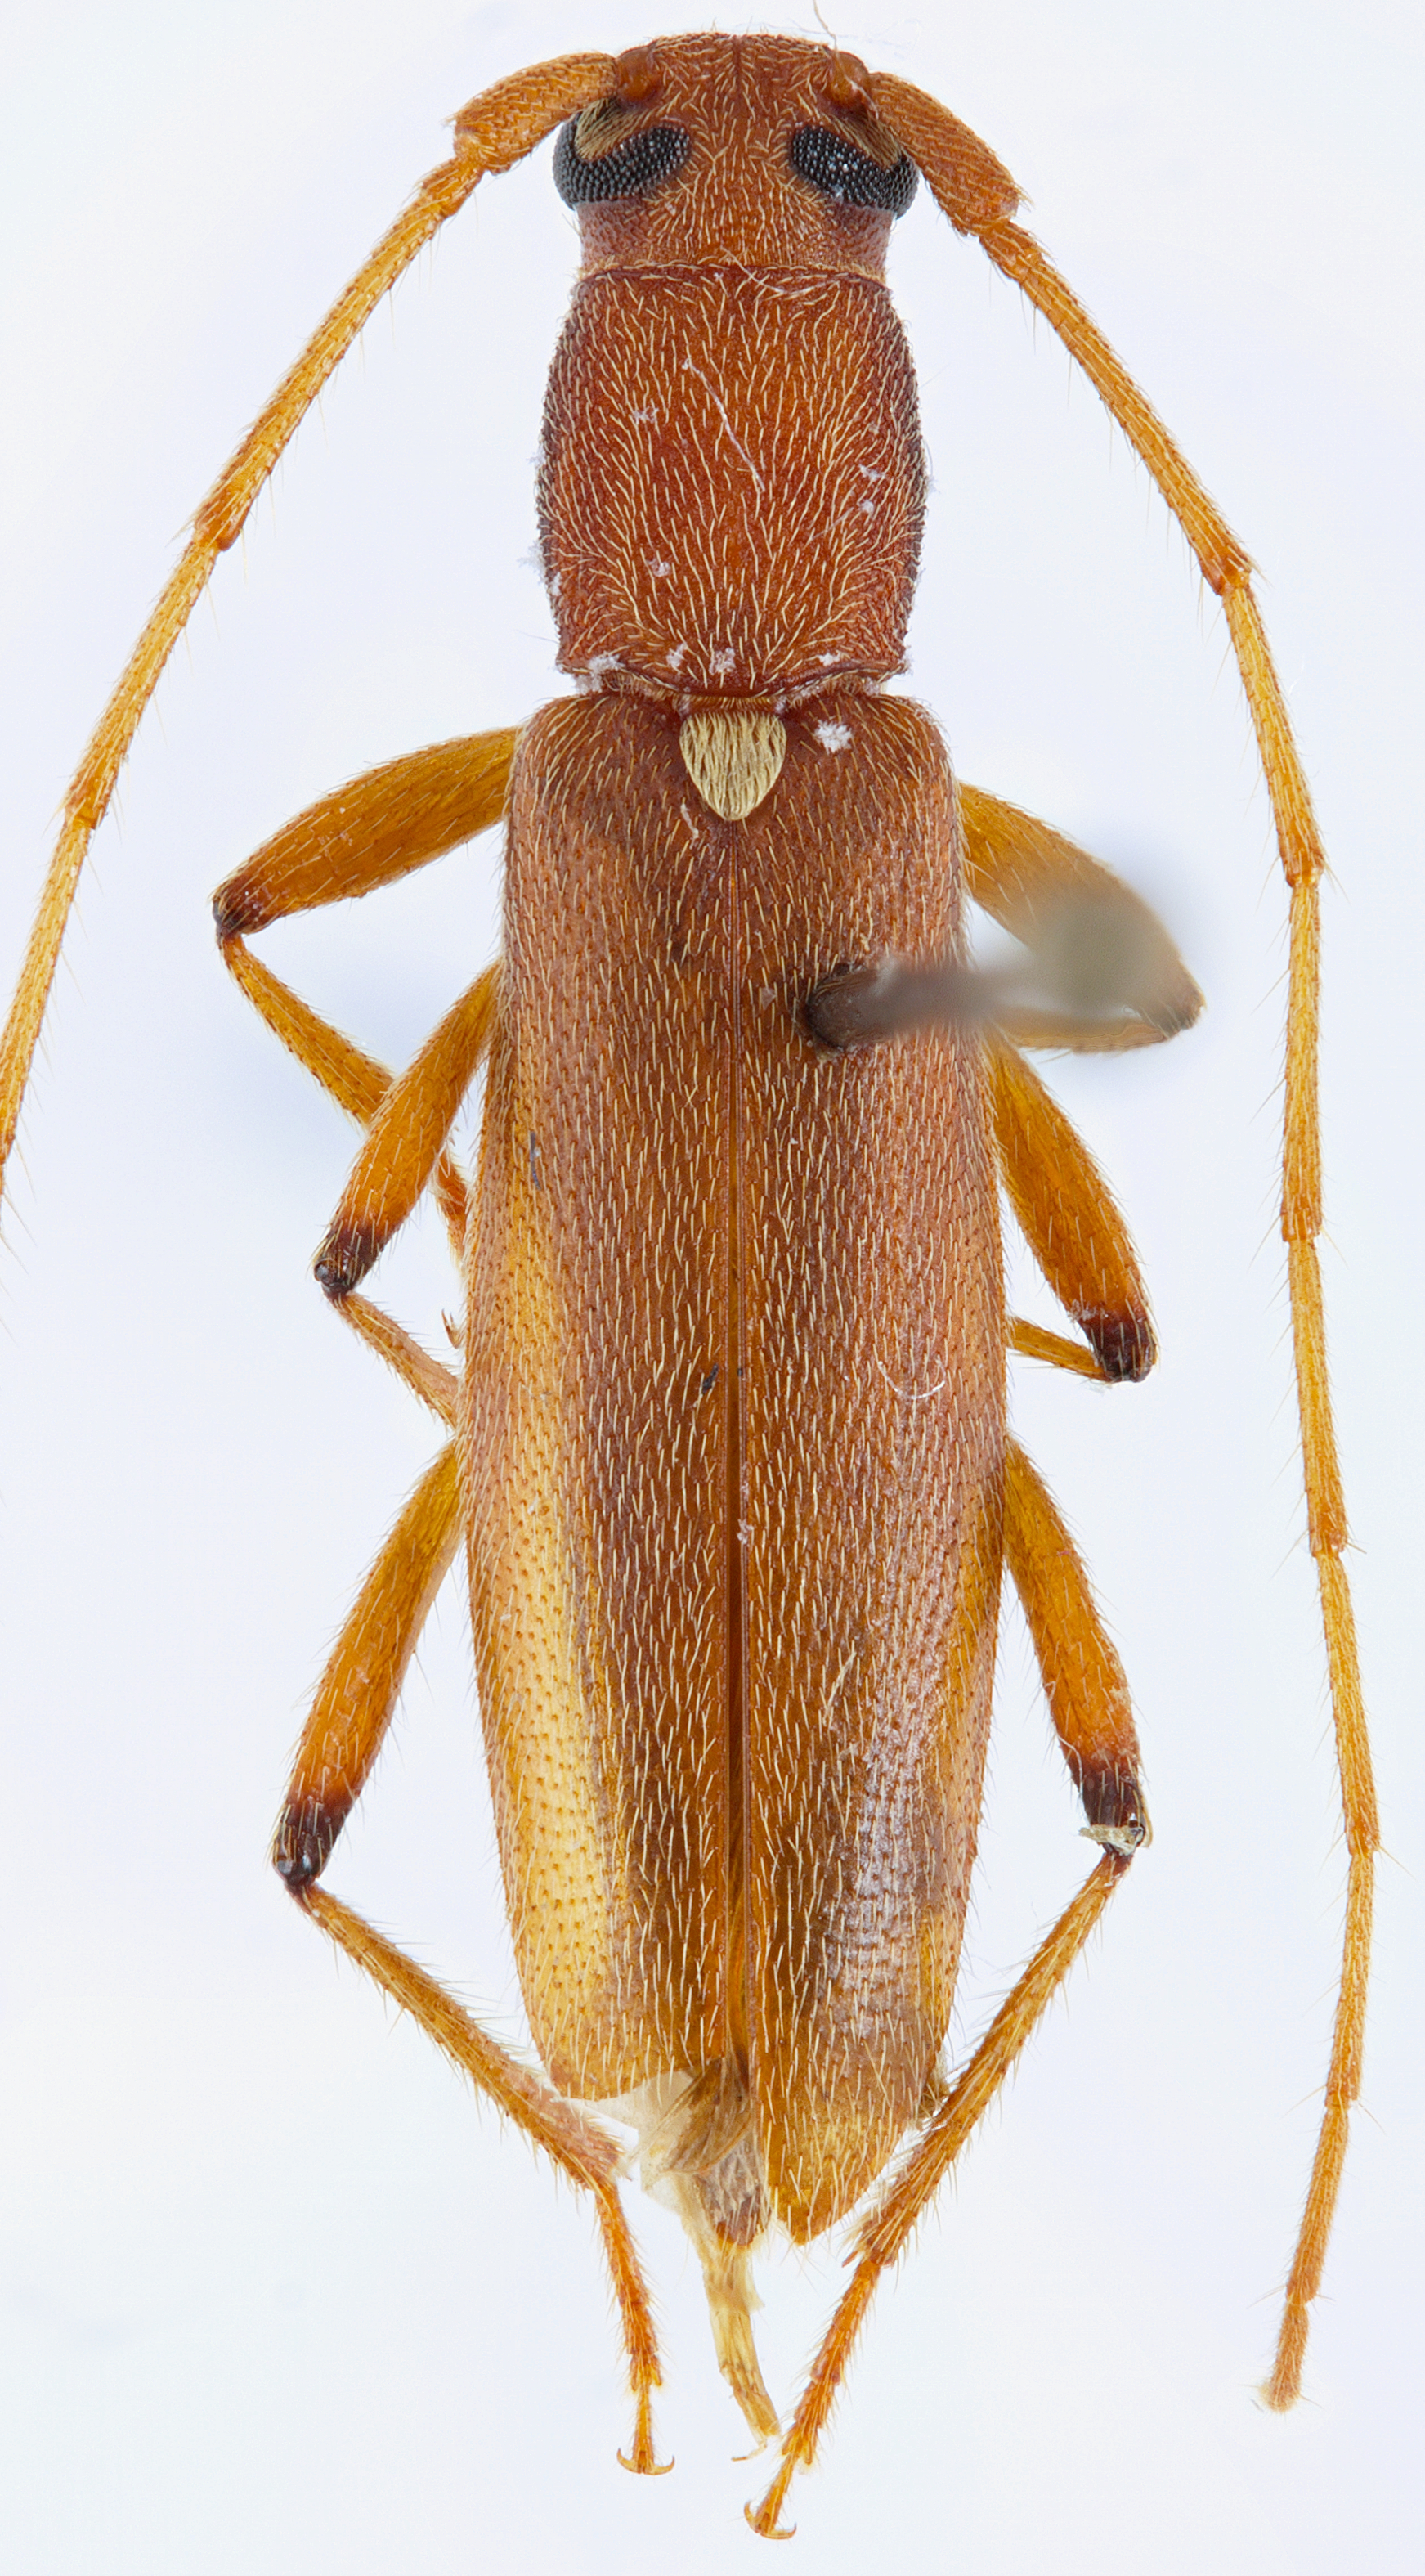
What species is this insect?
Achryson immaculipenne
